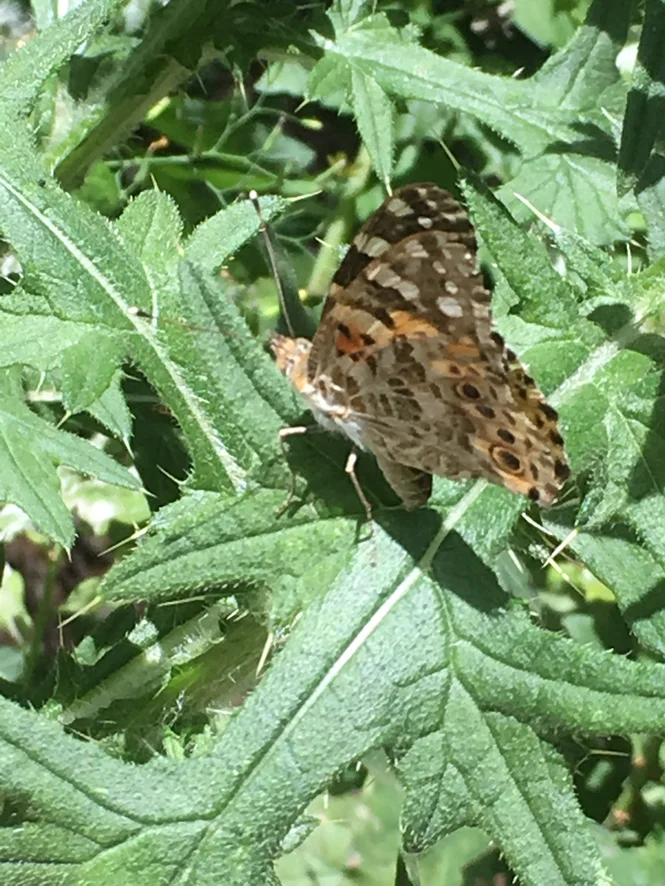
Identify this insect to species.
Vanessa cardui
